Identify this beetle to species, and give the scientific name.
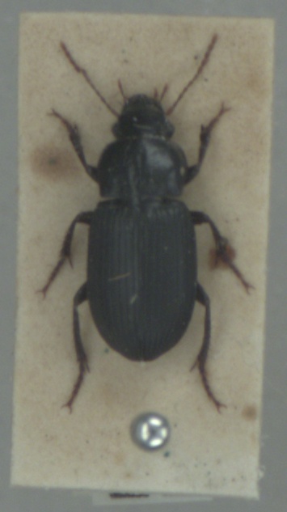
Harpalus rufipalpis
